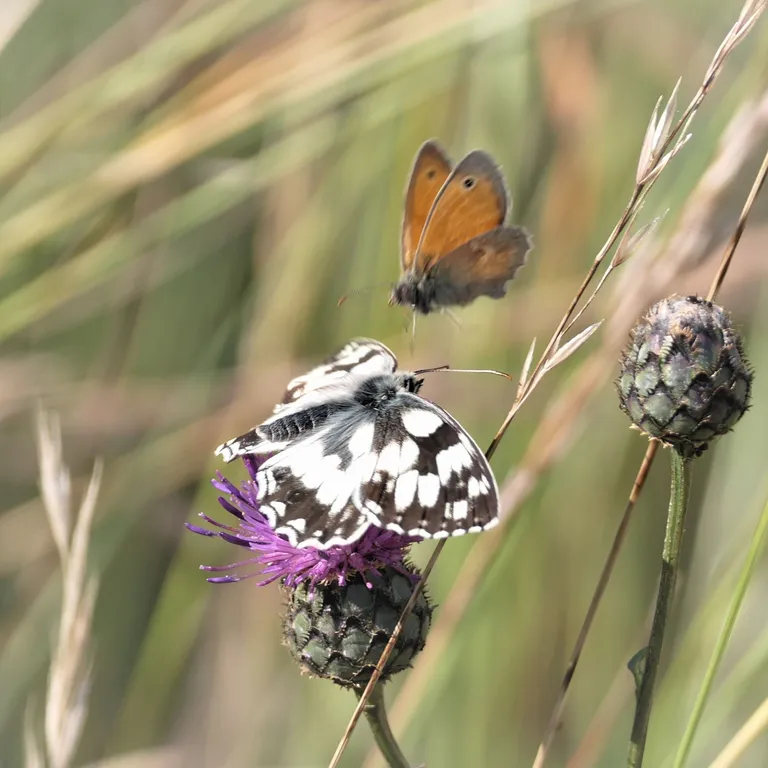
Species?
Melanargia galathea
